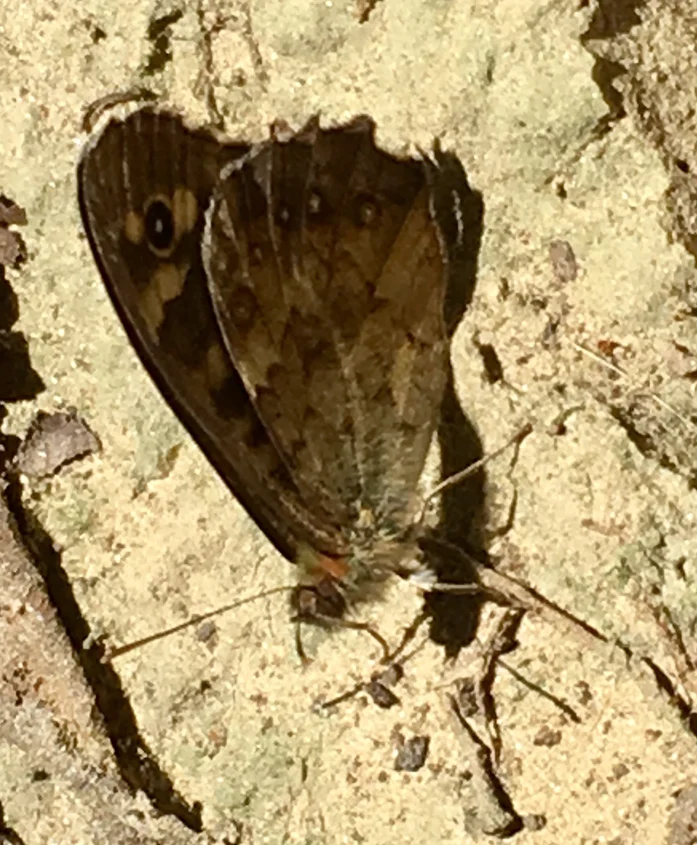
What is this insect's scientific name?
Pararge aegeria
